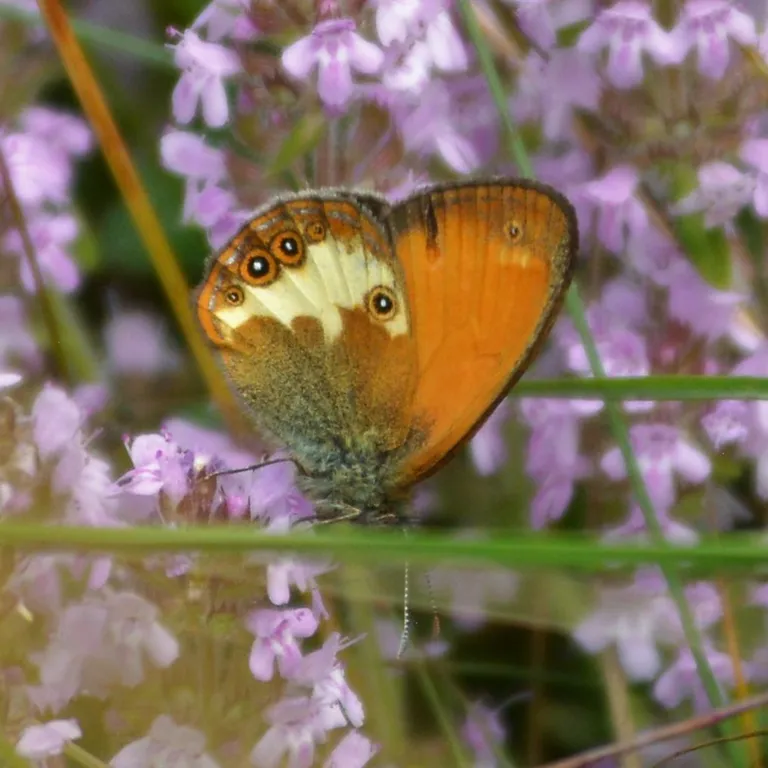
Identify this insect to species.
Coenonympha arcania
